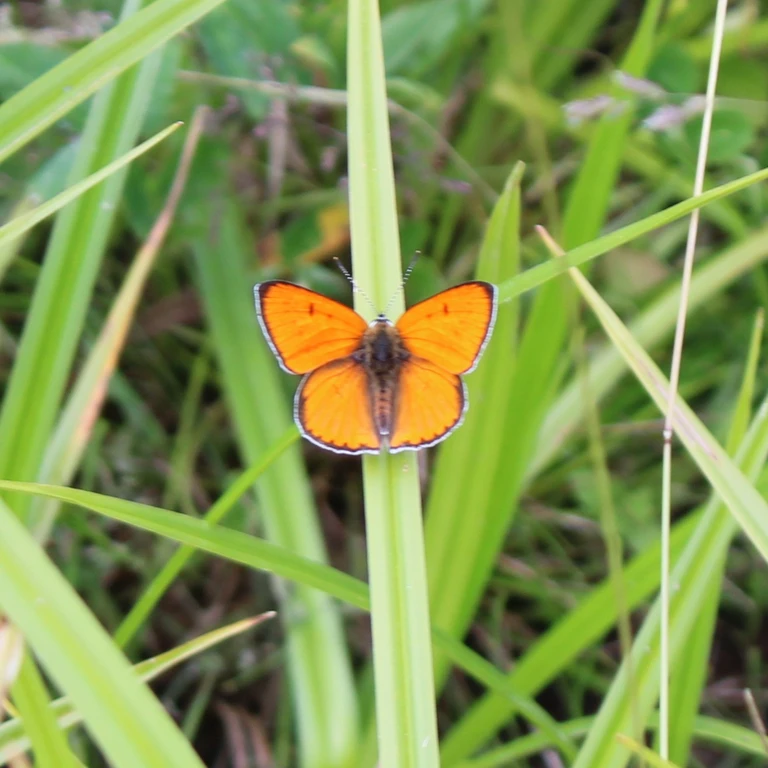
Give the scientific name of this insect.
Lycaena dispar
